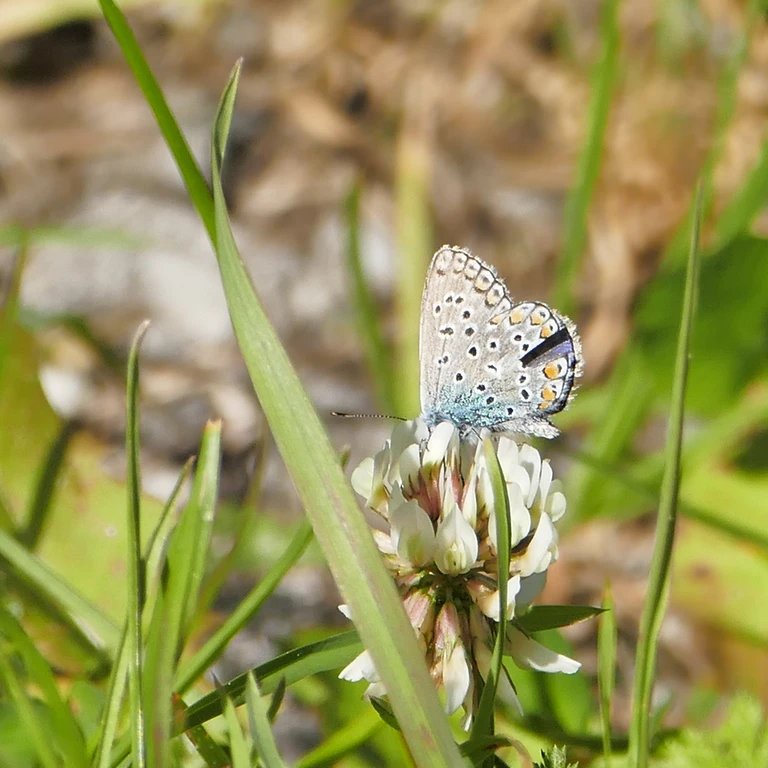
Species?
Polyommatus icarus
